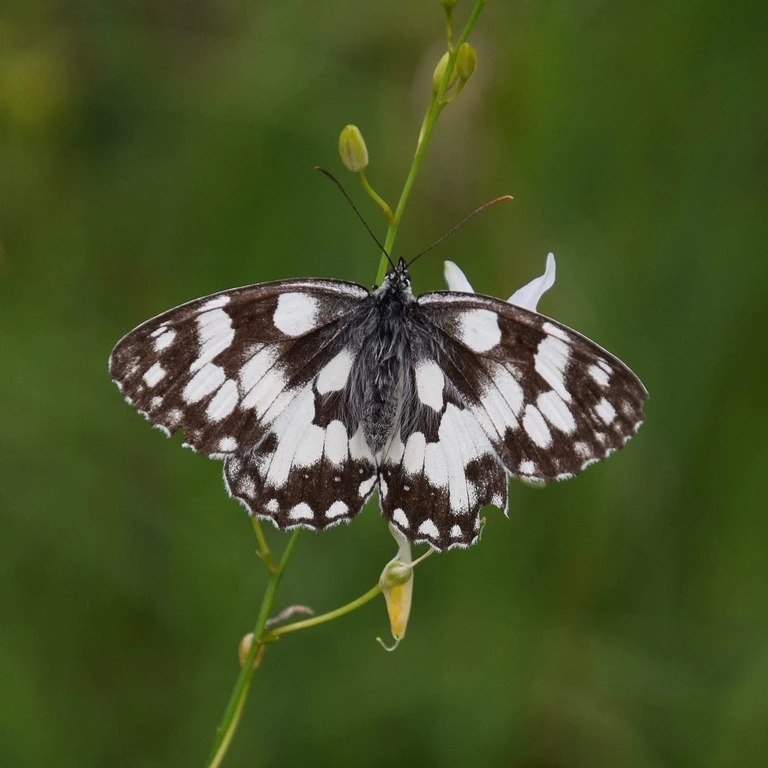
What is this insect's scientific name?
Melanargia galathea
